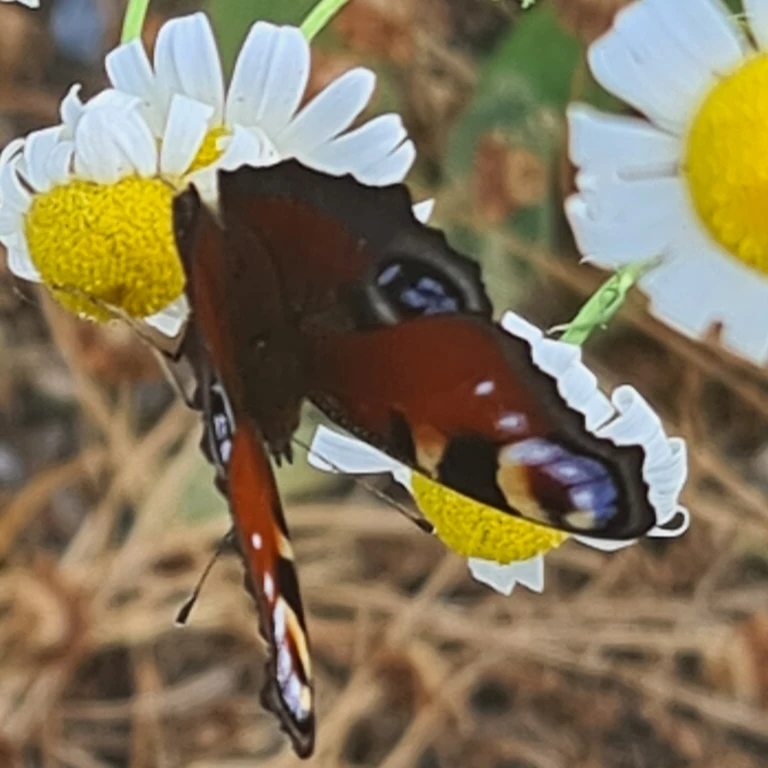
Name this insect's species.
Aglais io
